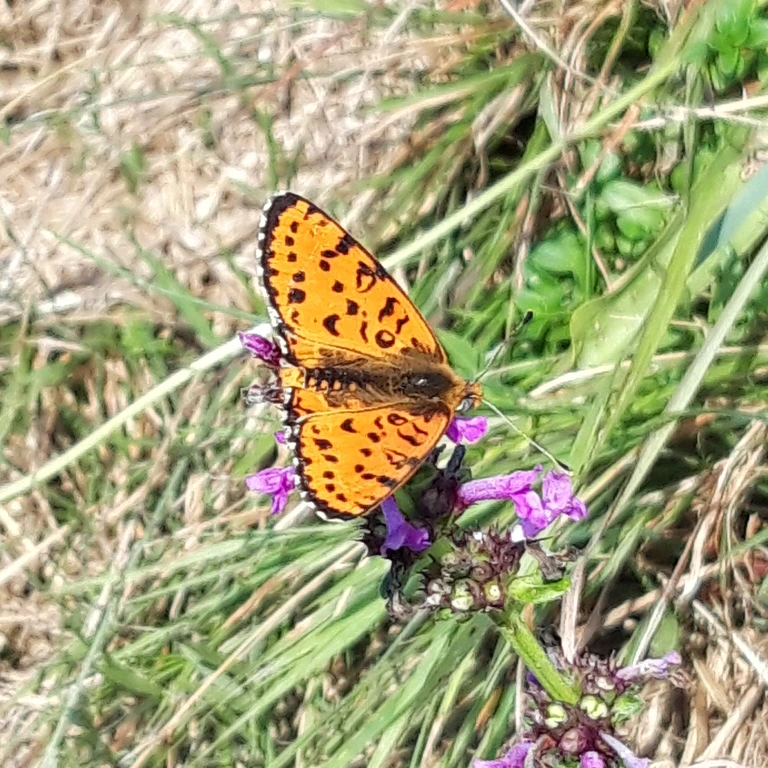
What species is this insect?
Melitaea didyma
